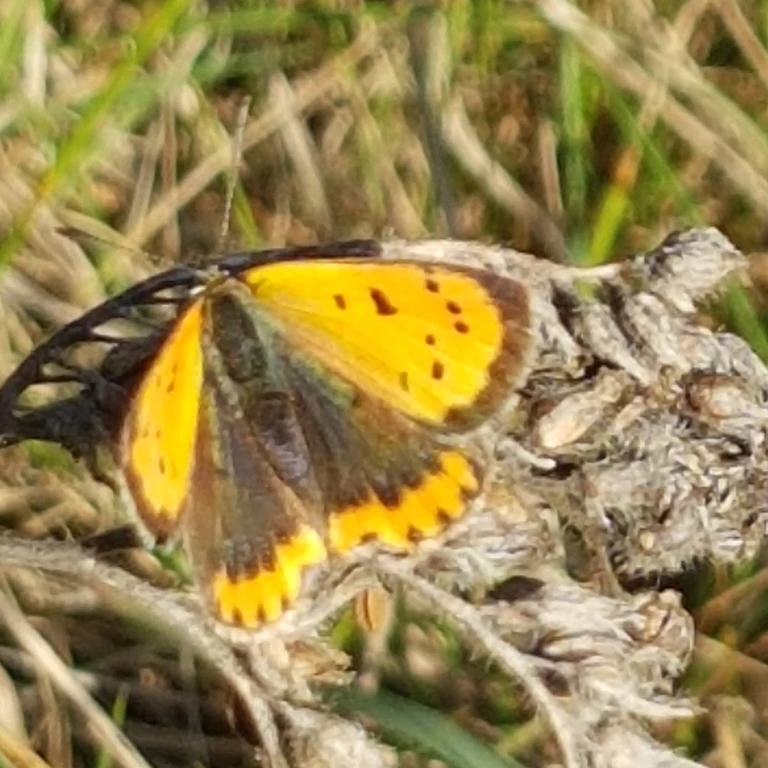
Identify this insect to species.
Lycaena phlaeas
